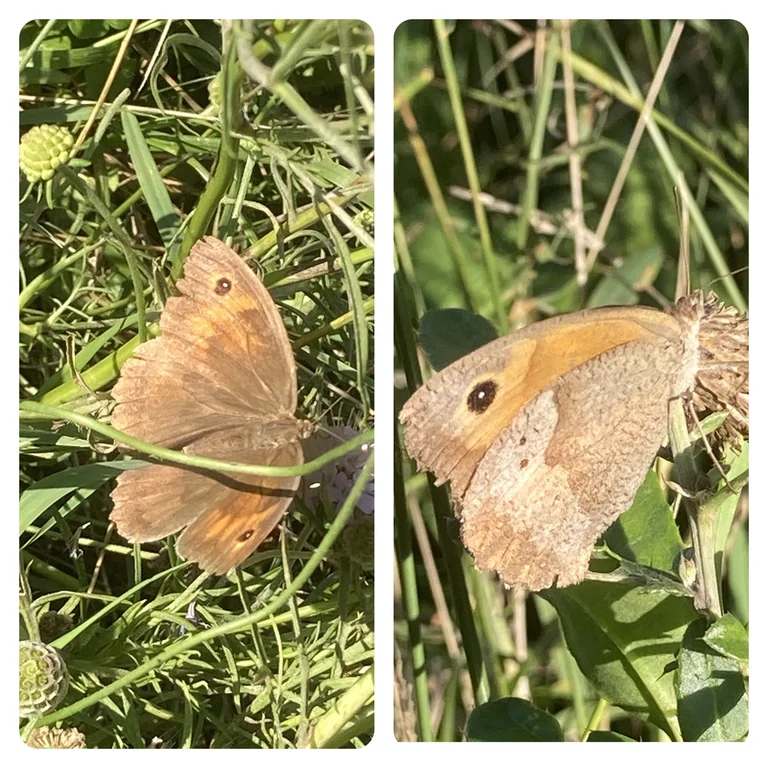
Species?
Maniola jurtina
